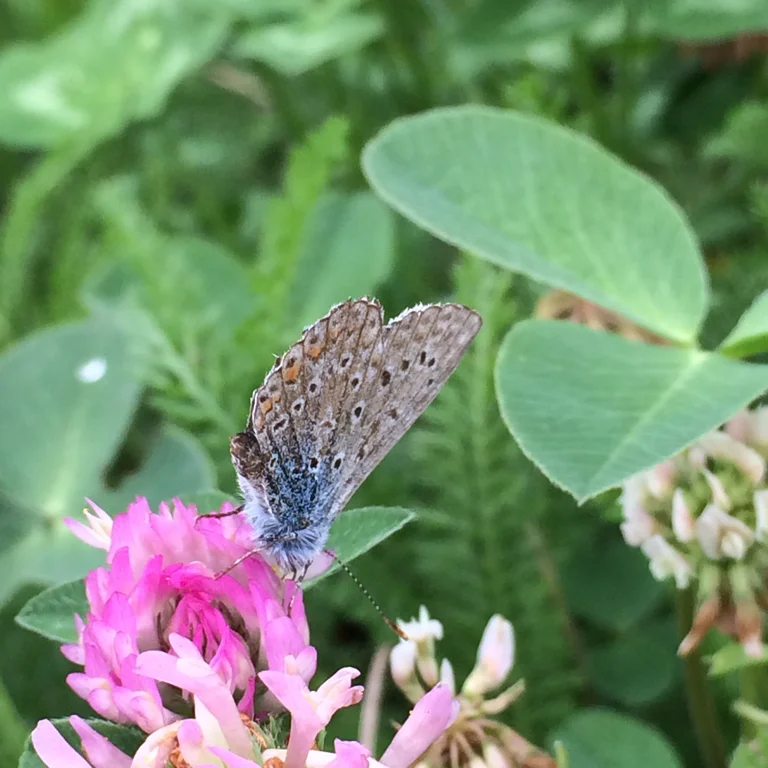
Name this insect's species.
Polyommatus icarus
